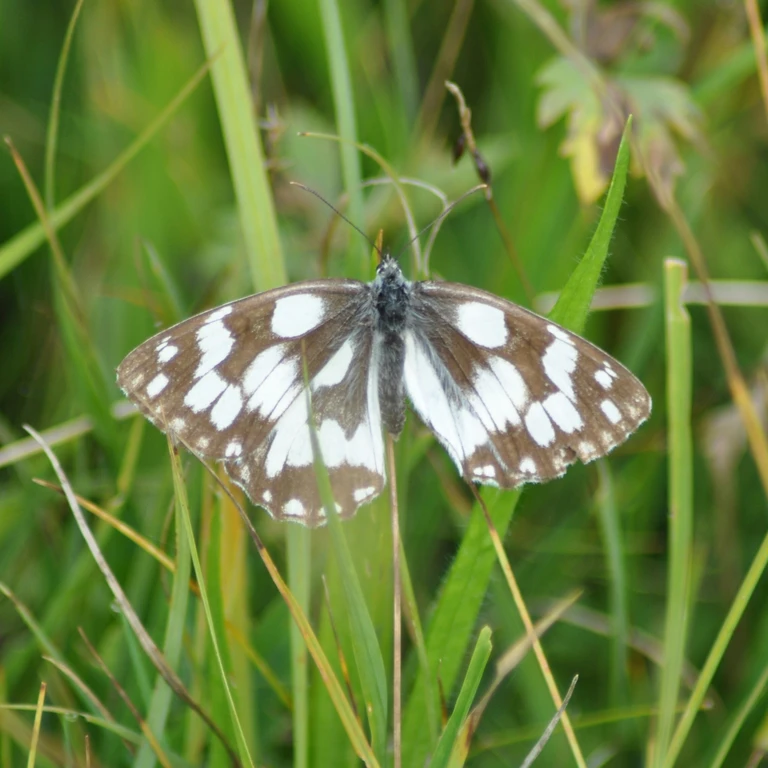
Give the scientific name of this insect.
Melanargia galathea
